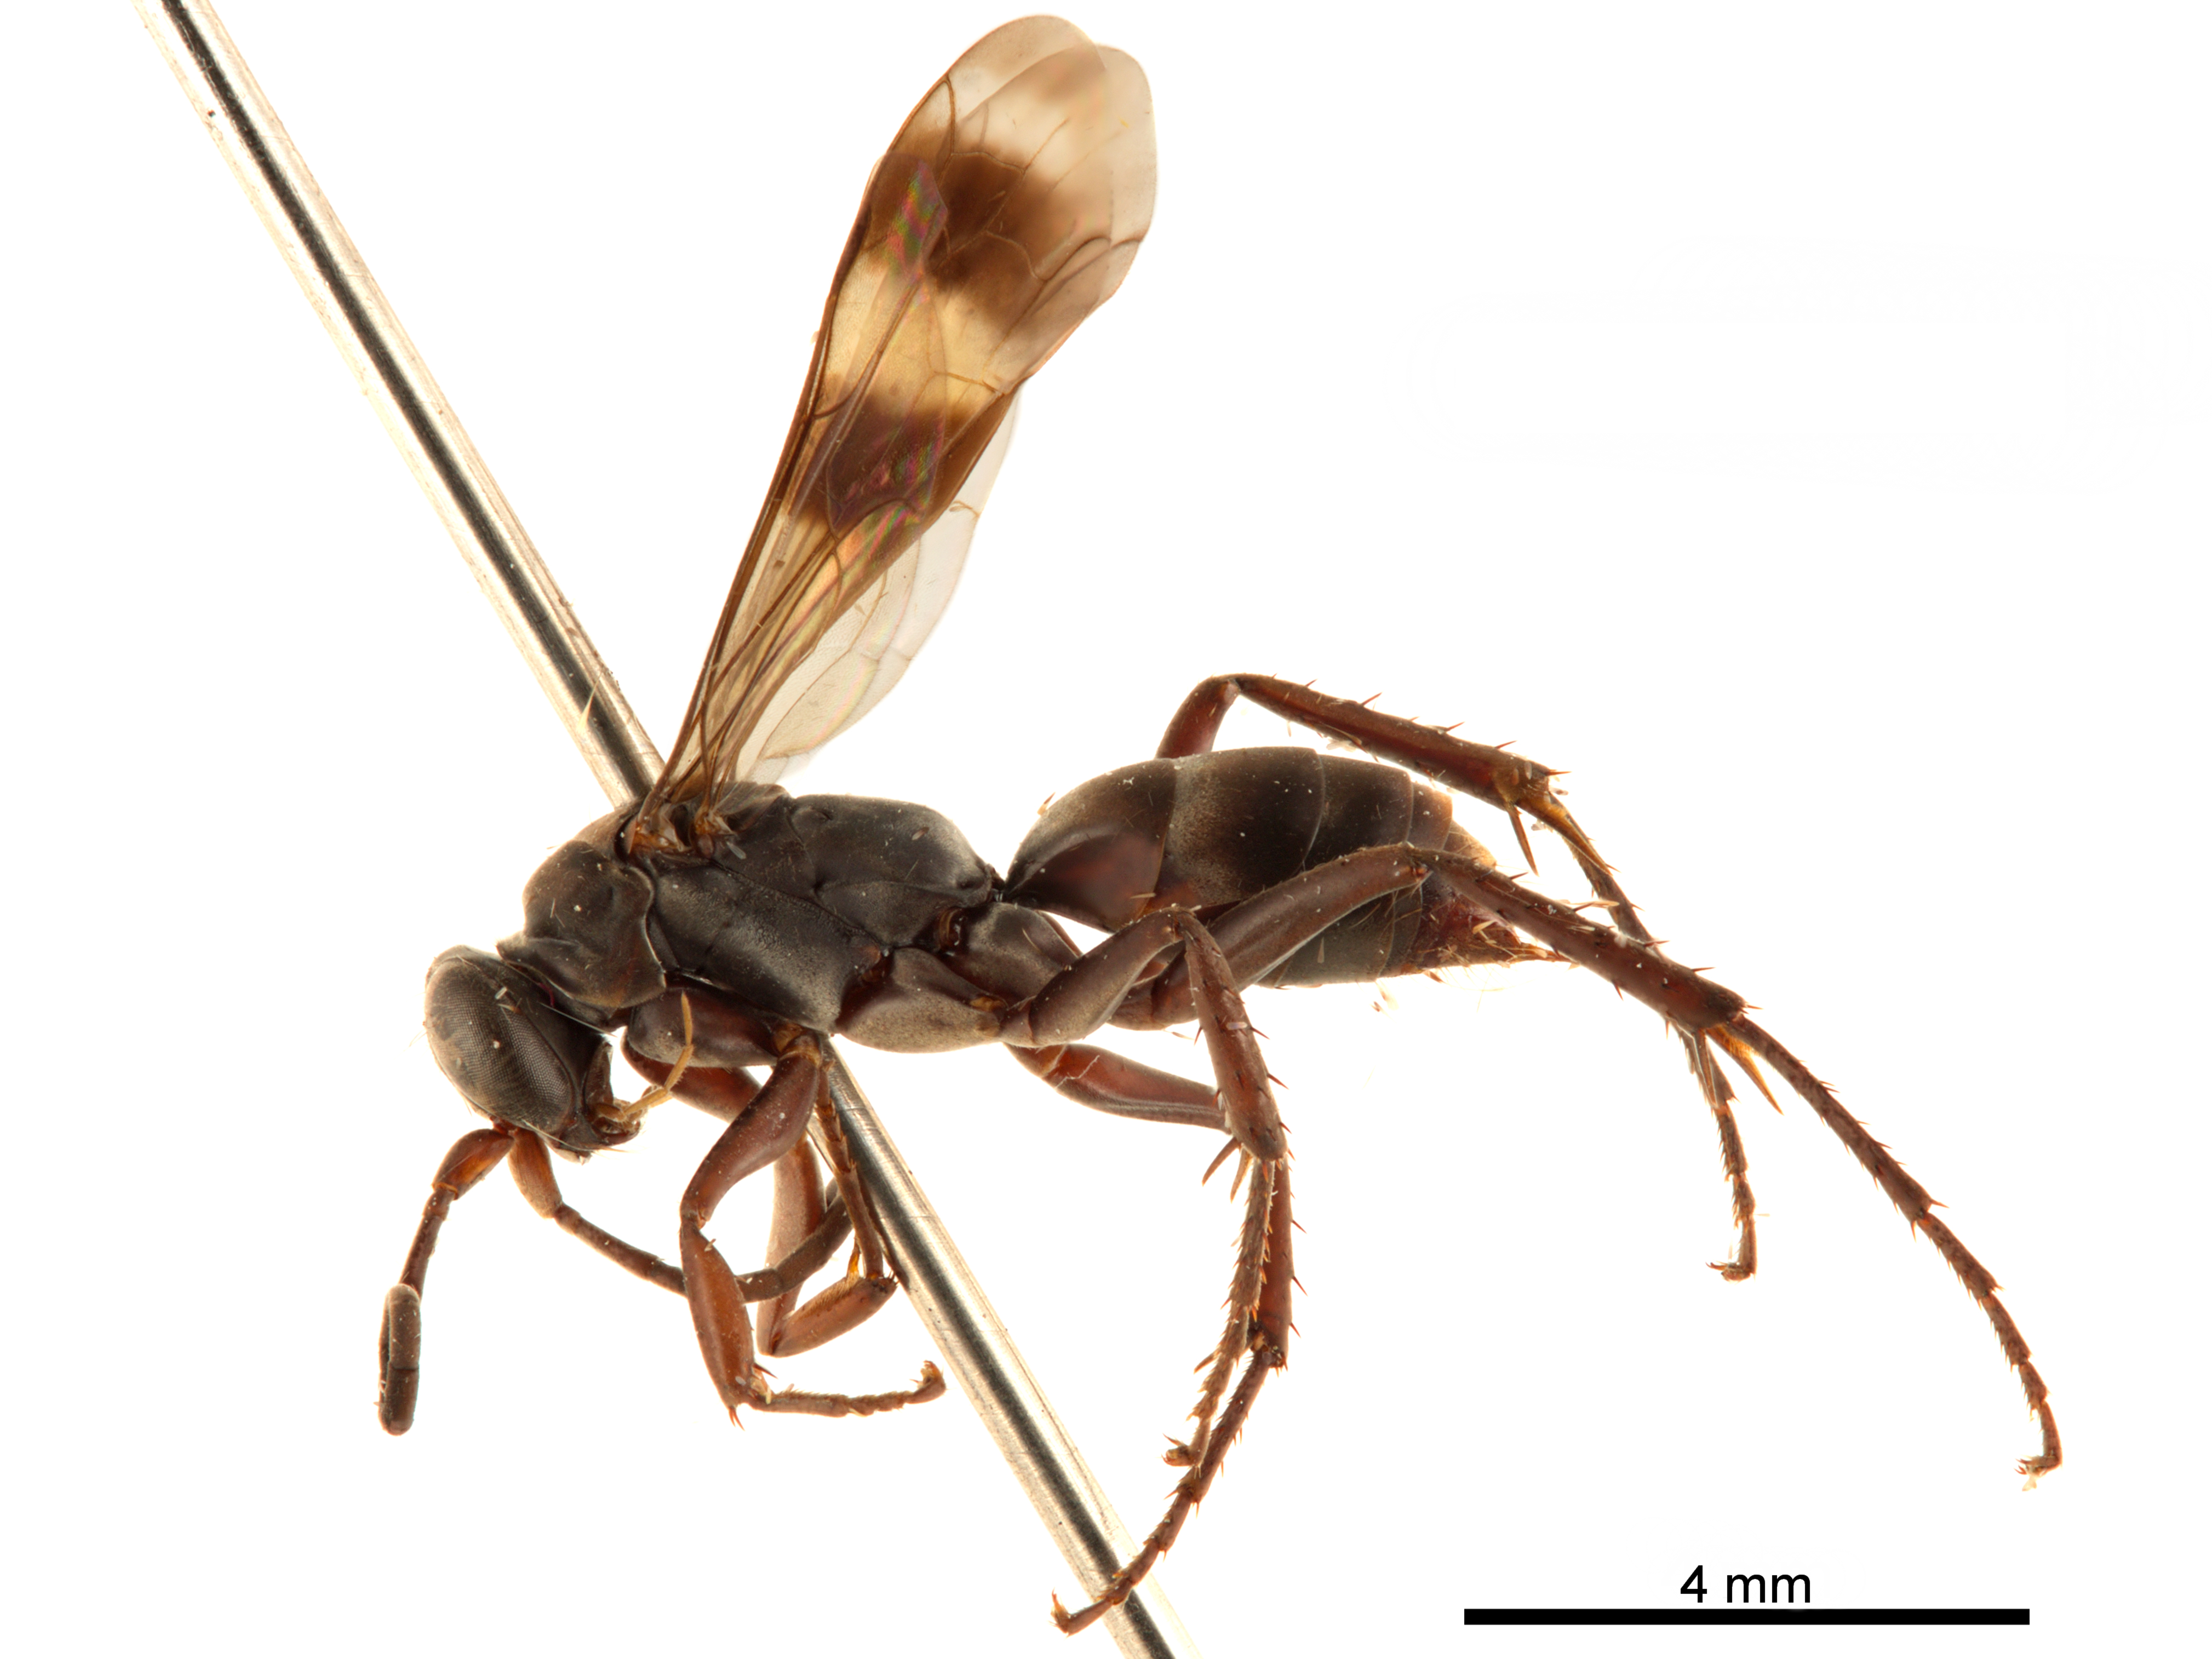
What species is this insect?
Priochilus splendidulum
